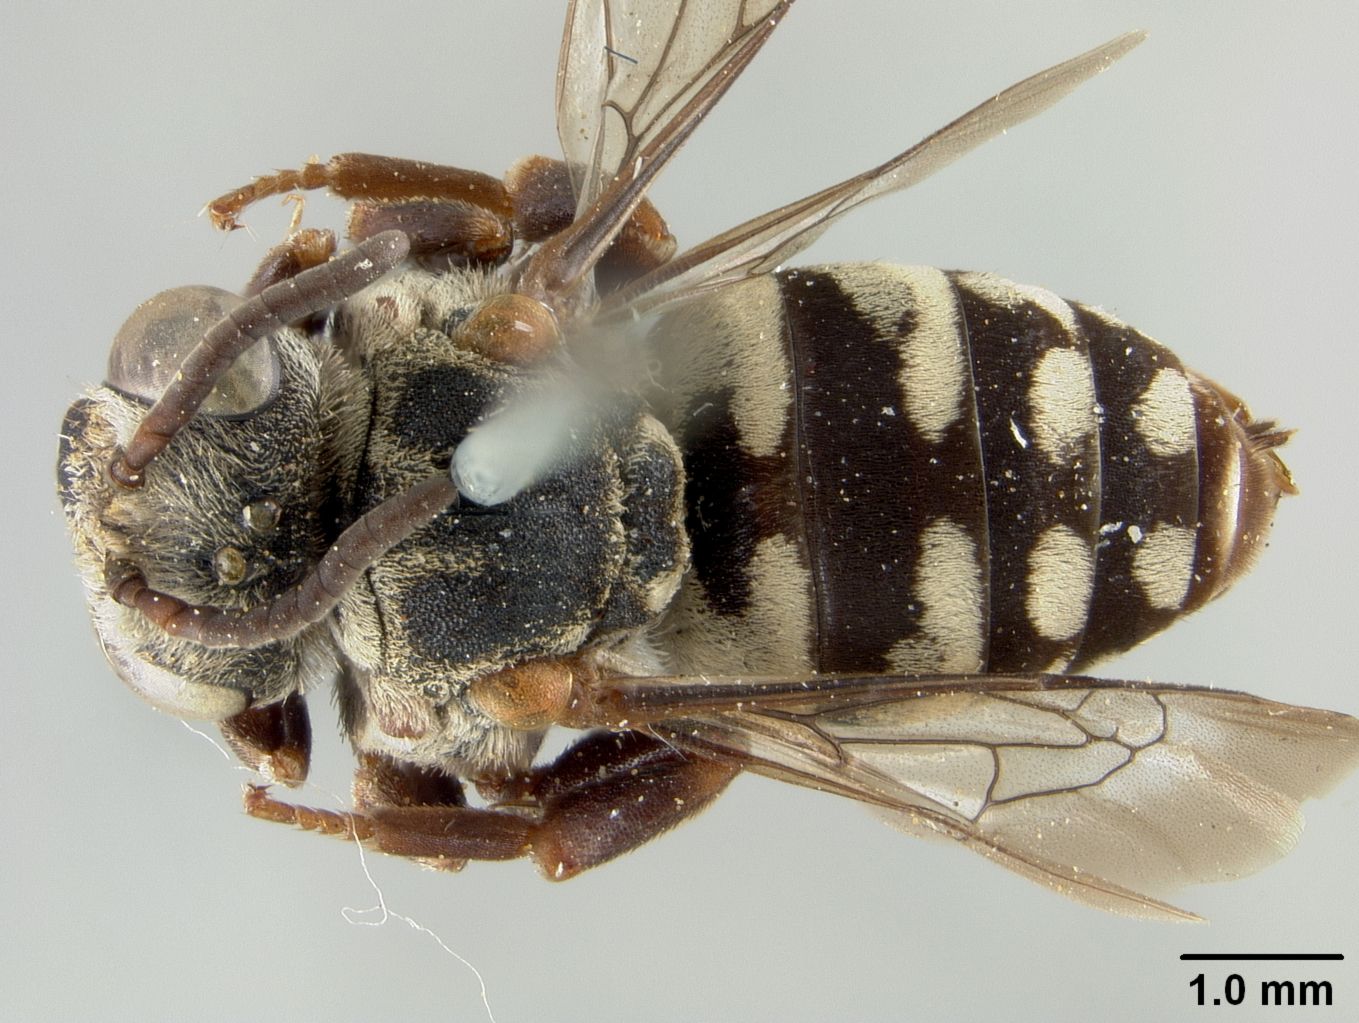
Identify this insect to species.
Epeolus asperatus
